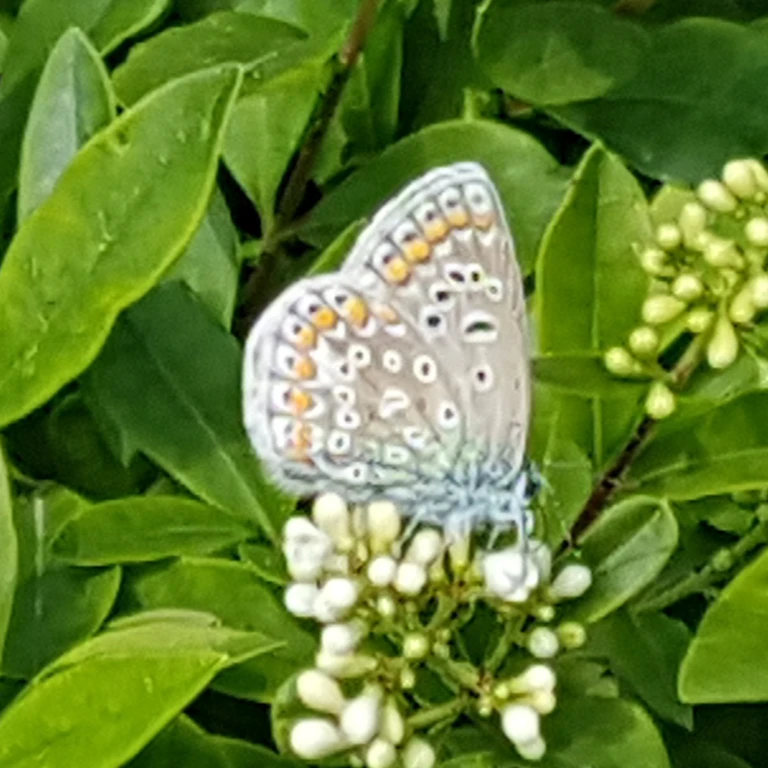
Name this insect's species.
Polyommatus icarus
